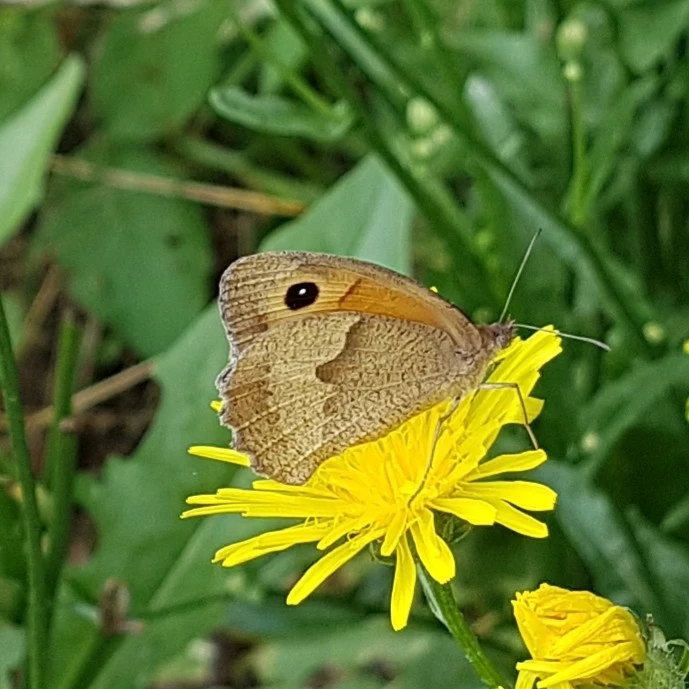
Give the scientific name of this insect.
Maniola jurtina
